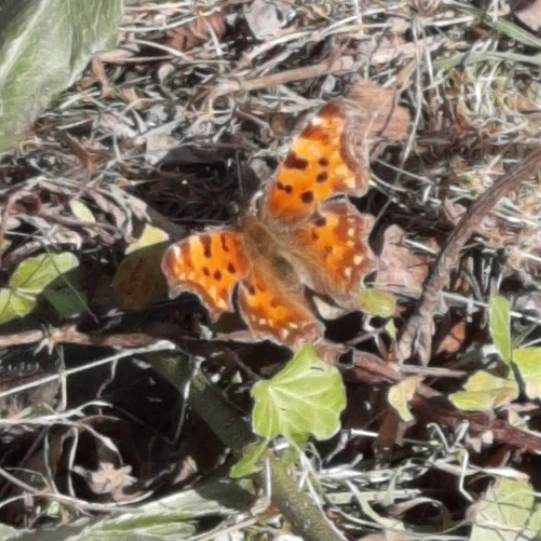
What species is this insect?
Polygonia c-album
